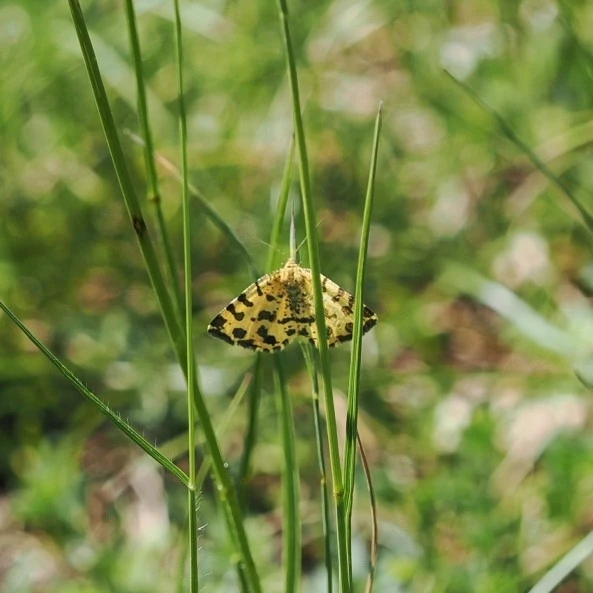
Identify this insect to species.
Pseudopanthera macularia
